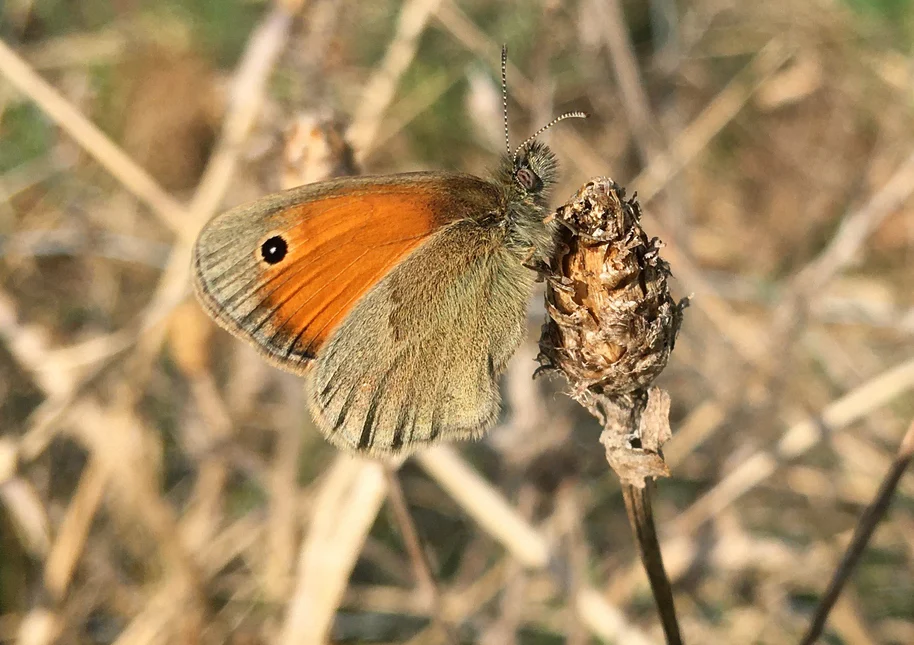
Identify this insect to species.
Coenonympha pamphilus
